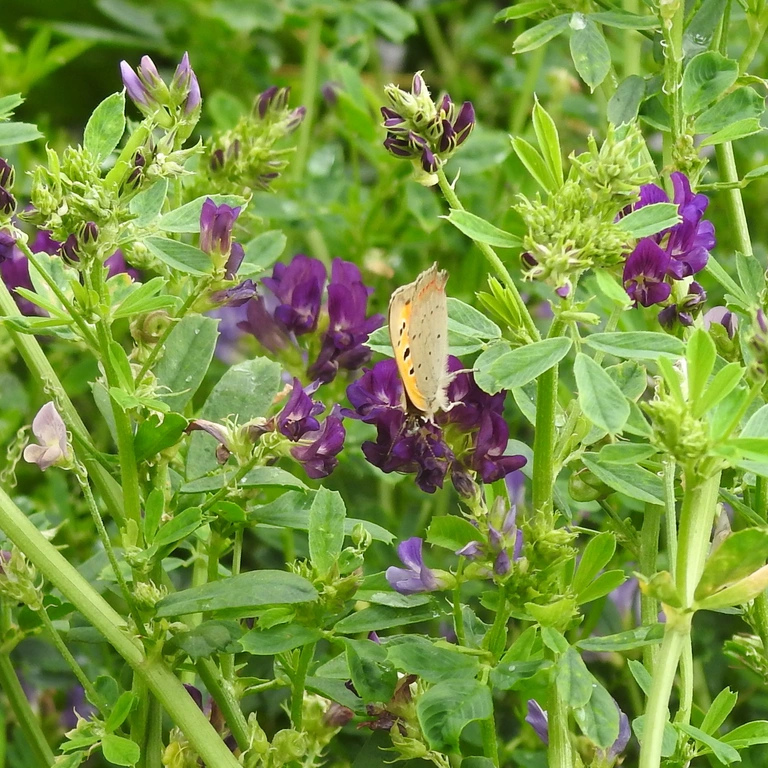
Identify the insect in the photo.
Lycaena phlaeas
